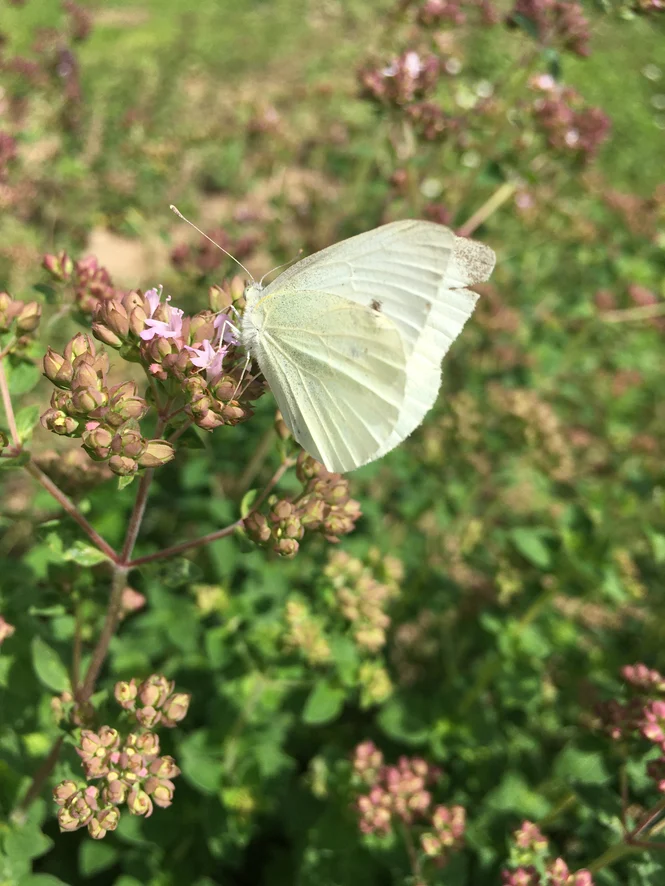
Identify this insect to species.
Pieris rapae
